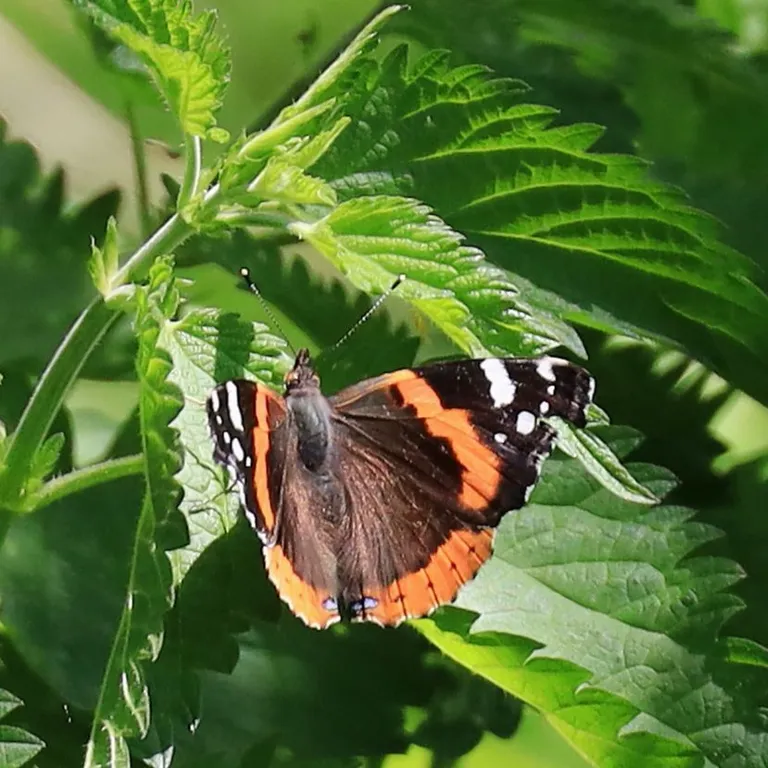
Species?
Vanessa atalanta
